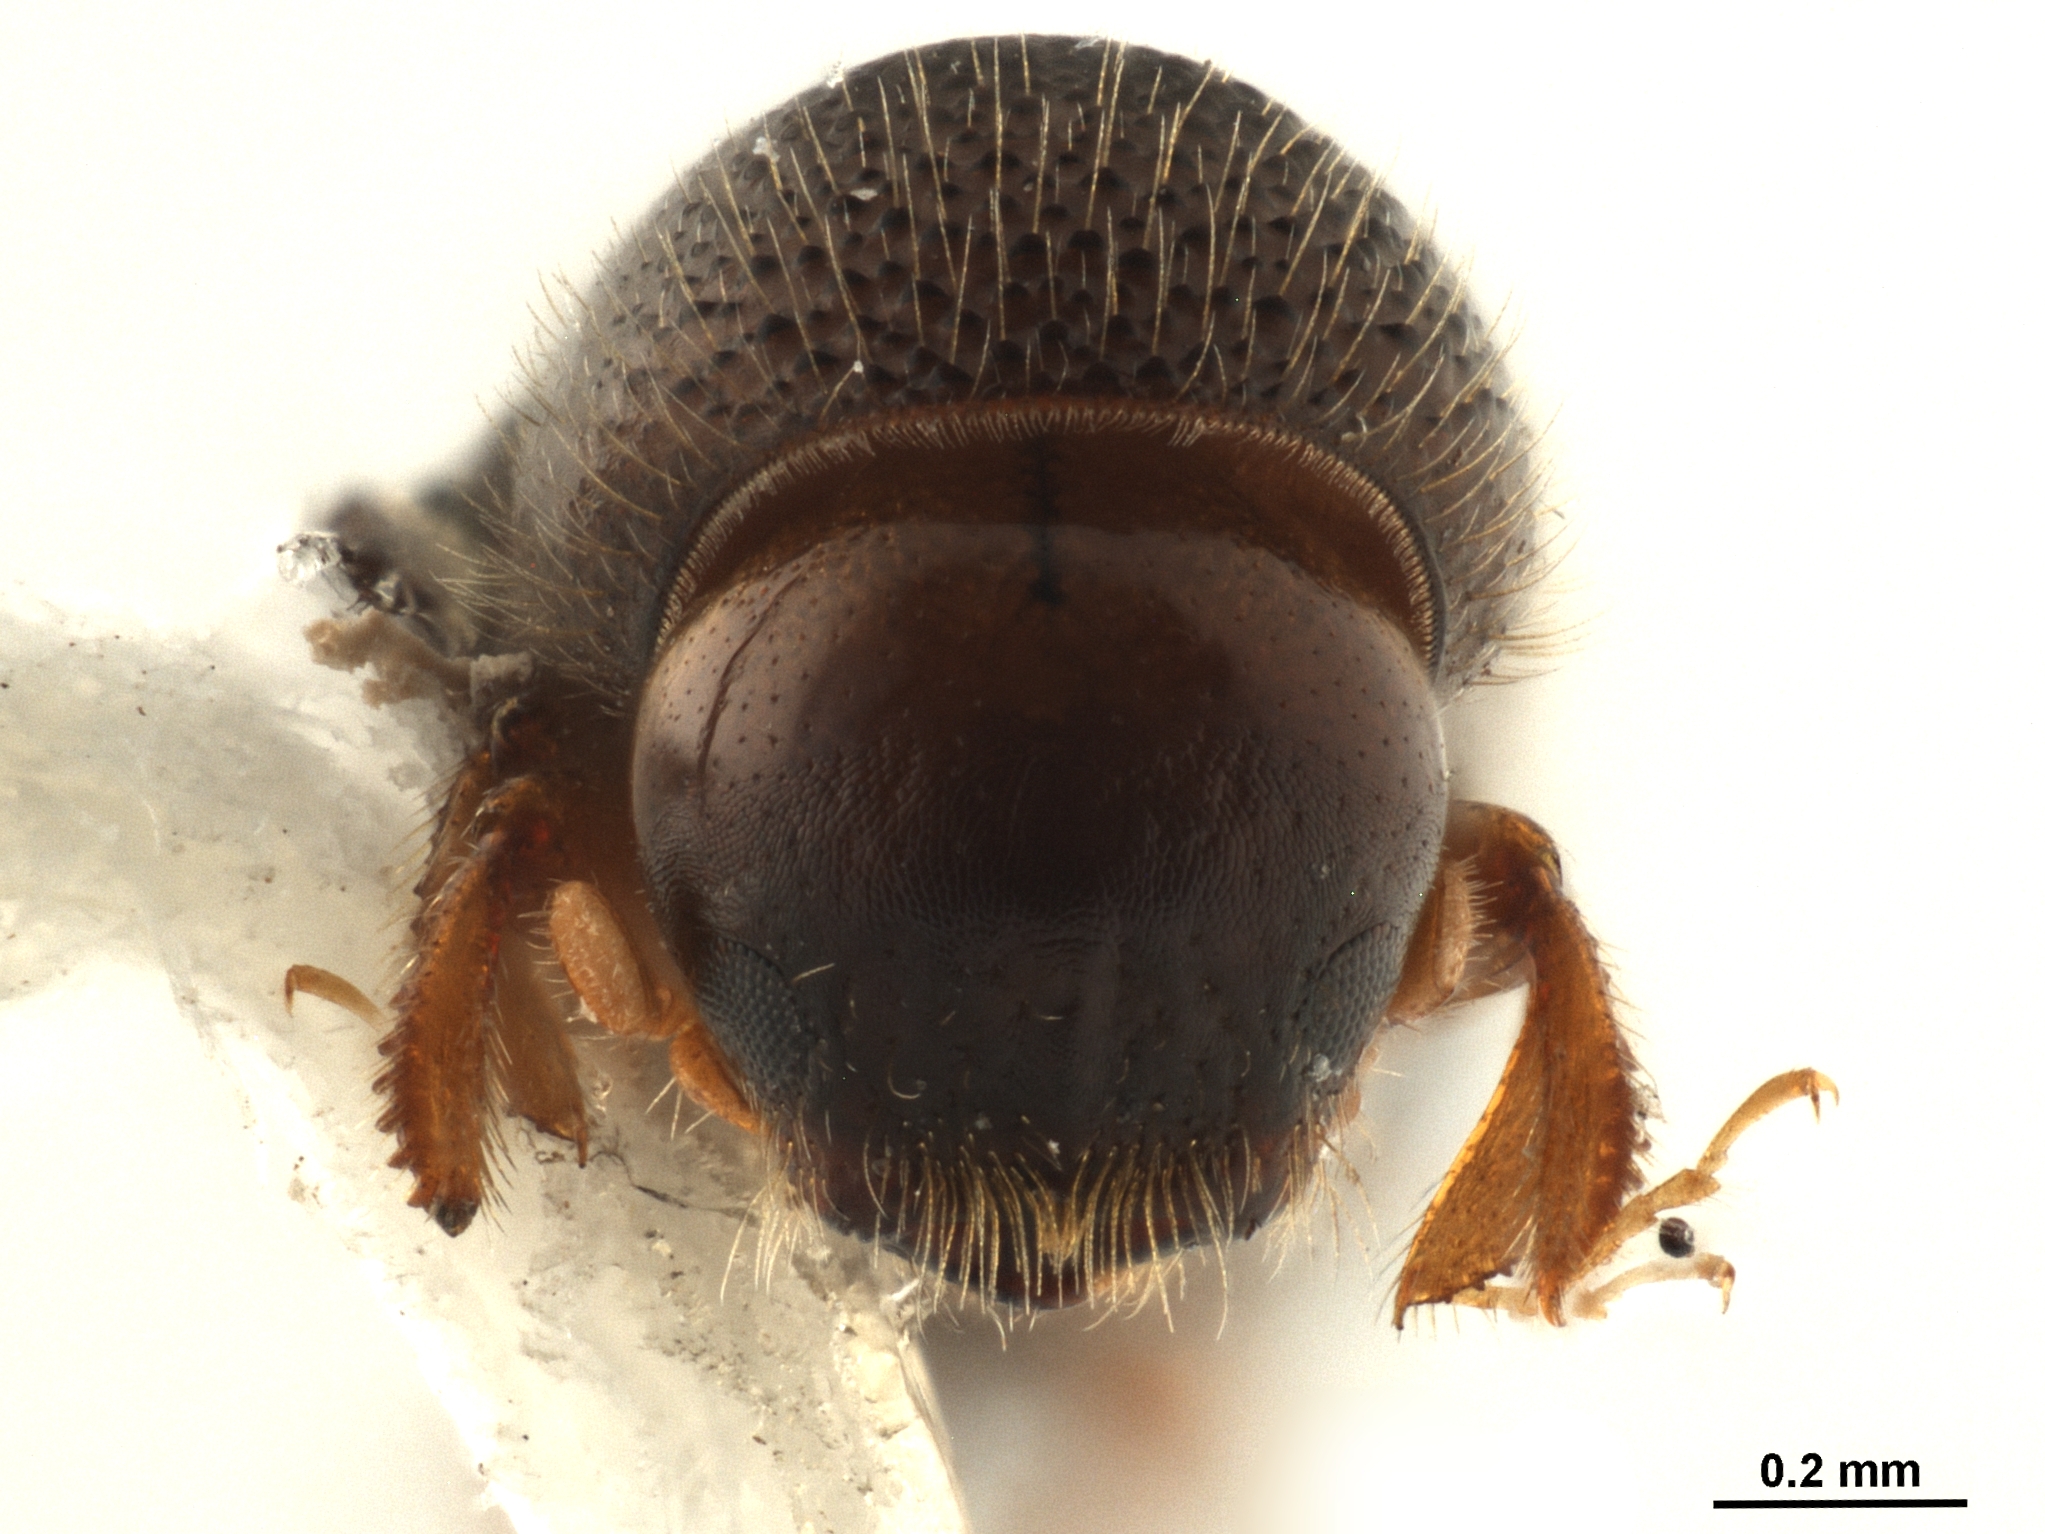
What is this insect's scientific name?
Xyleborinus bicornatulus
